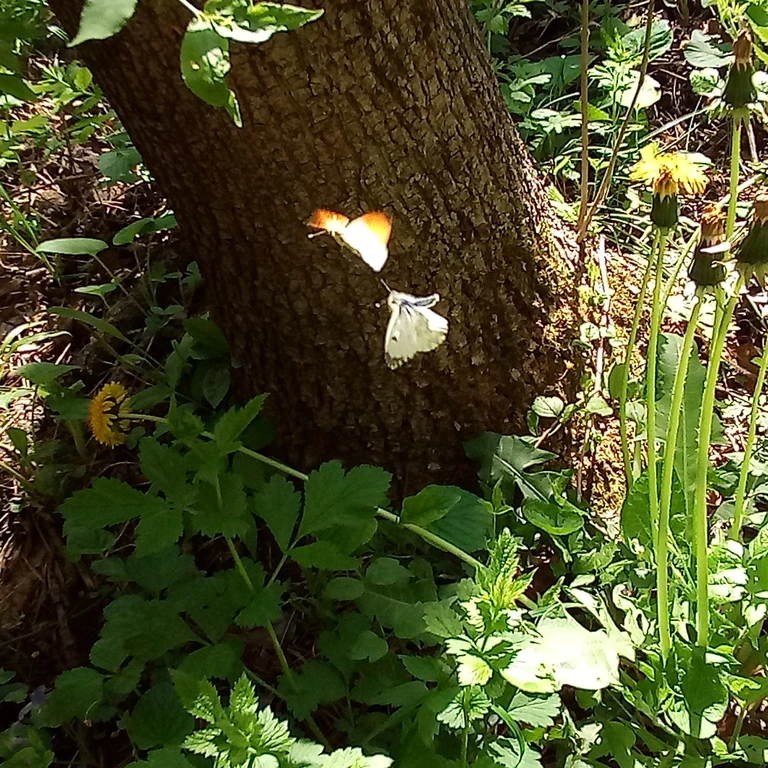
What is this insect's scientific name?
Anthocharis cardamines
